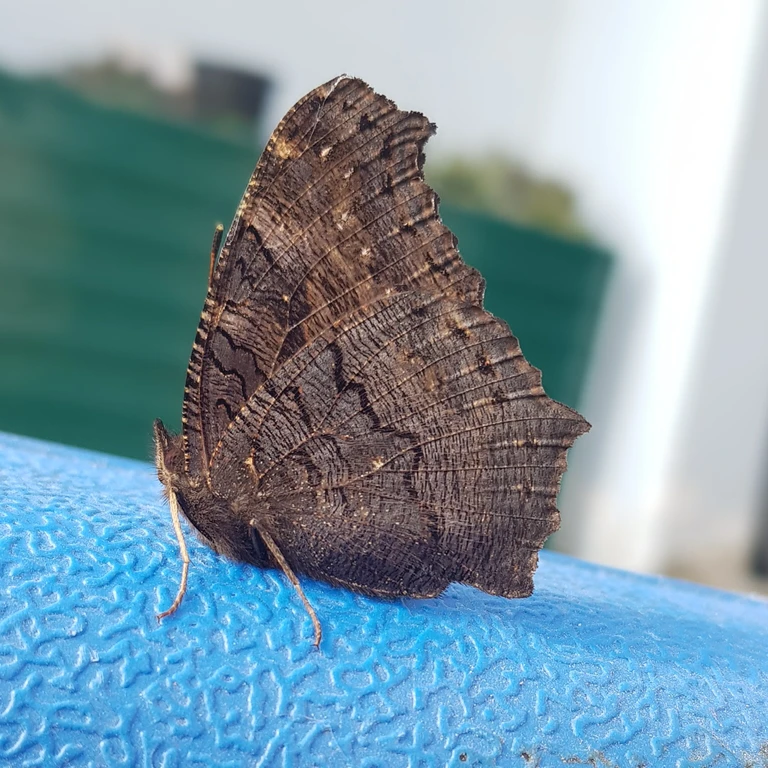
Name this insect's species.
Aglais io
